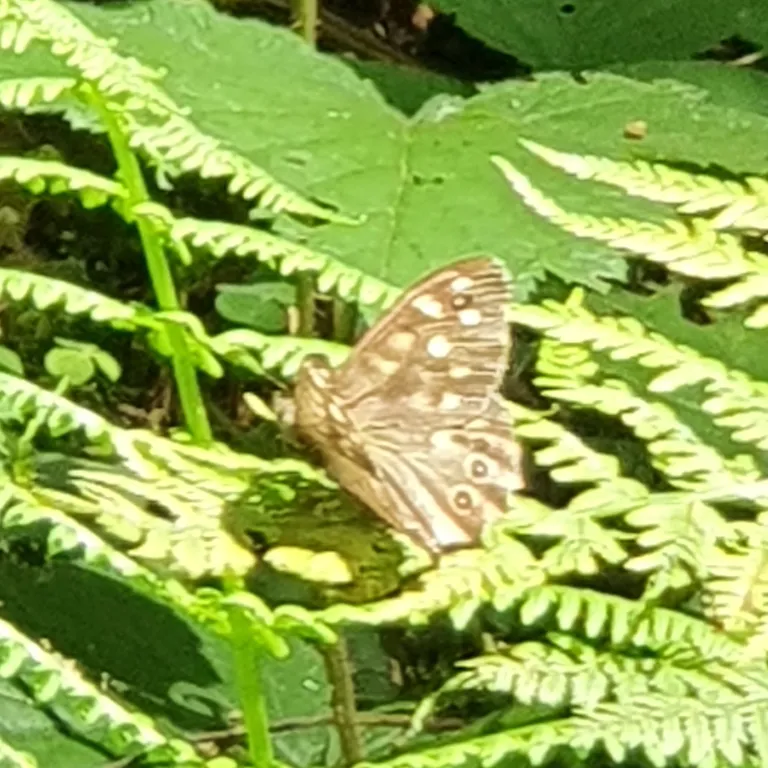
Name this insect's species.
Pararge aegeria
